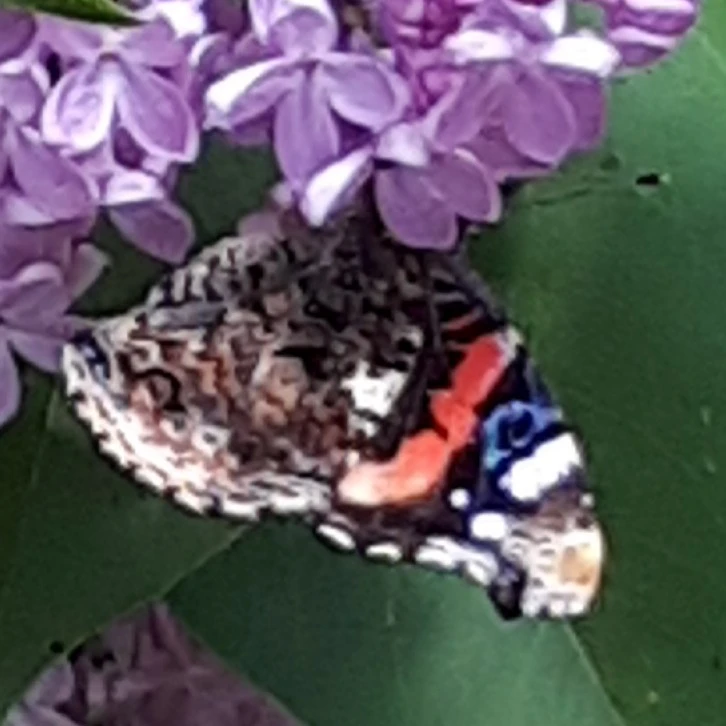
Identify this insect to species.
Vanessa atalanta
